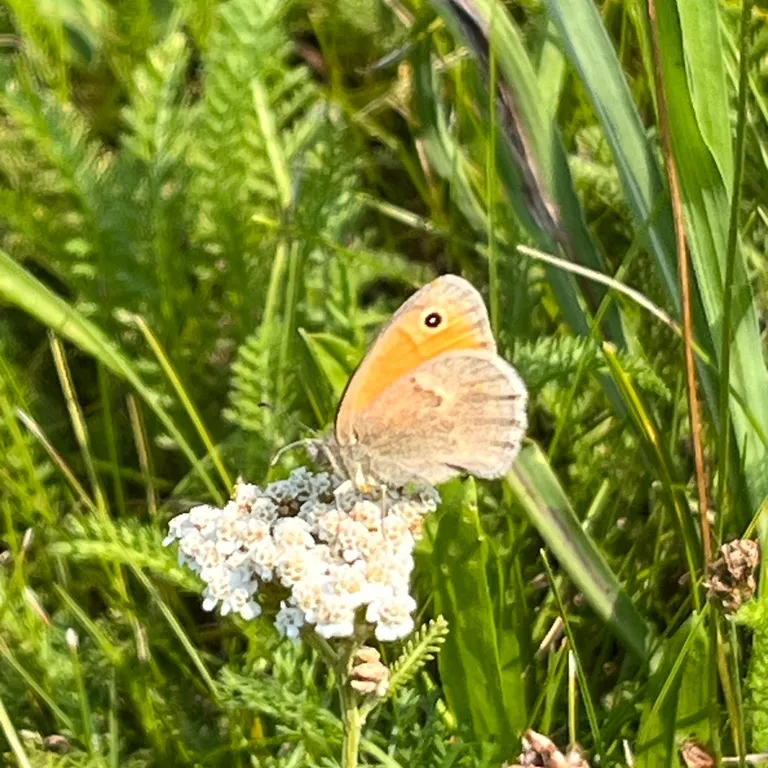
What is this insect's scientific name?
Coenonympha pamphilus
